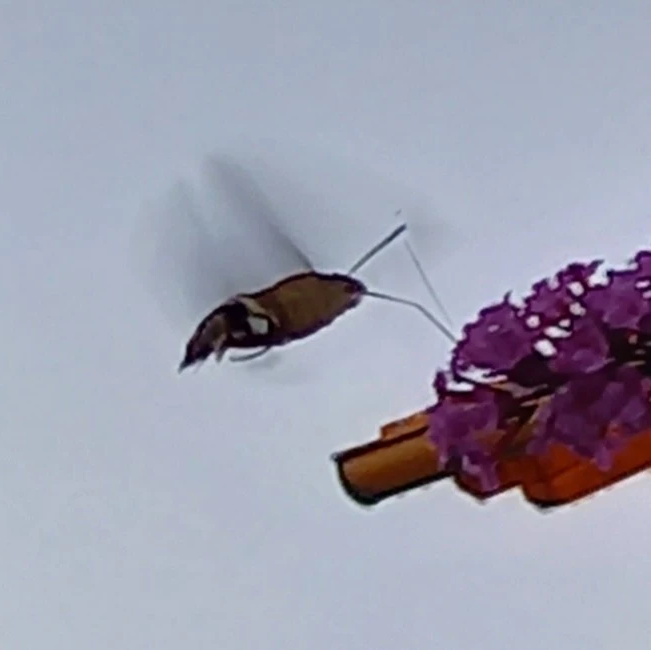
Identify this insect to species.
Macroglossum stellatarum
